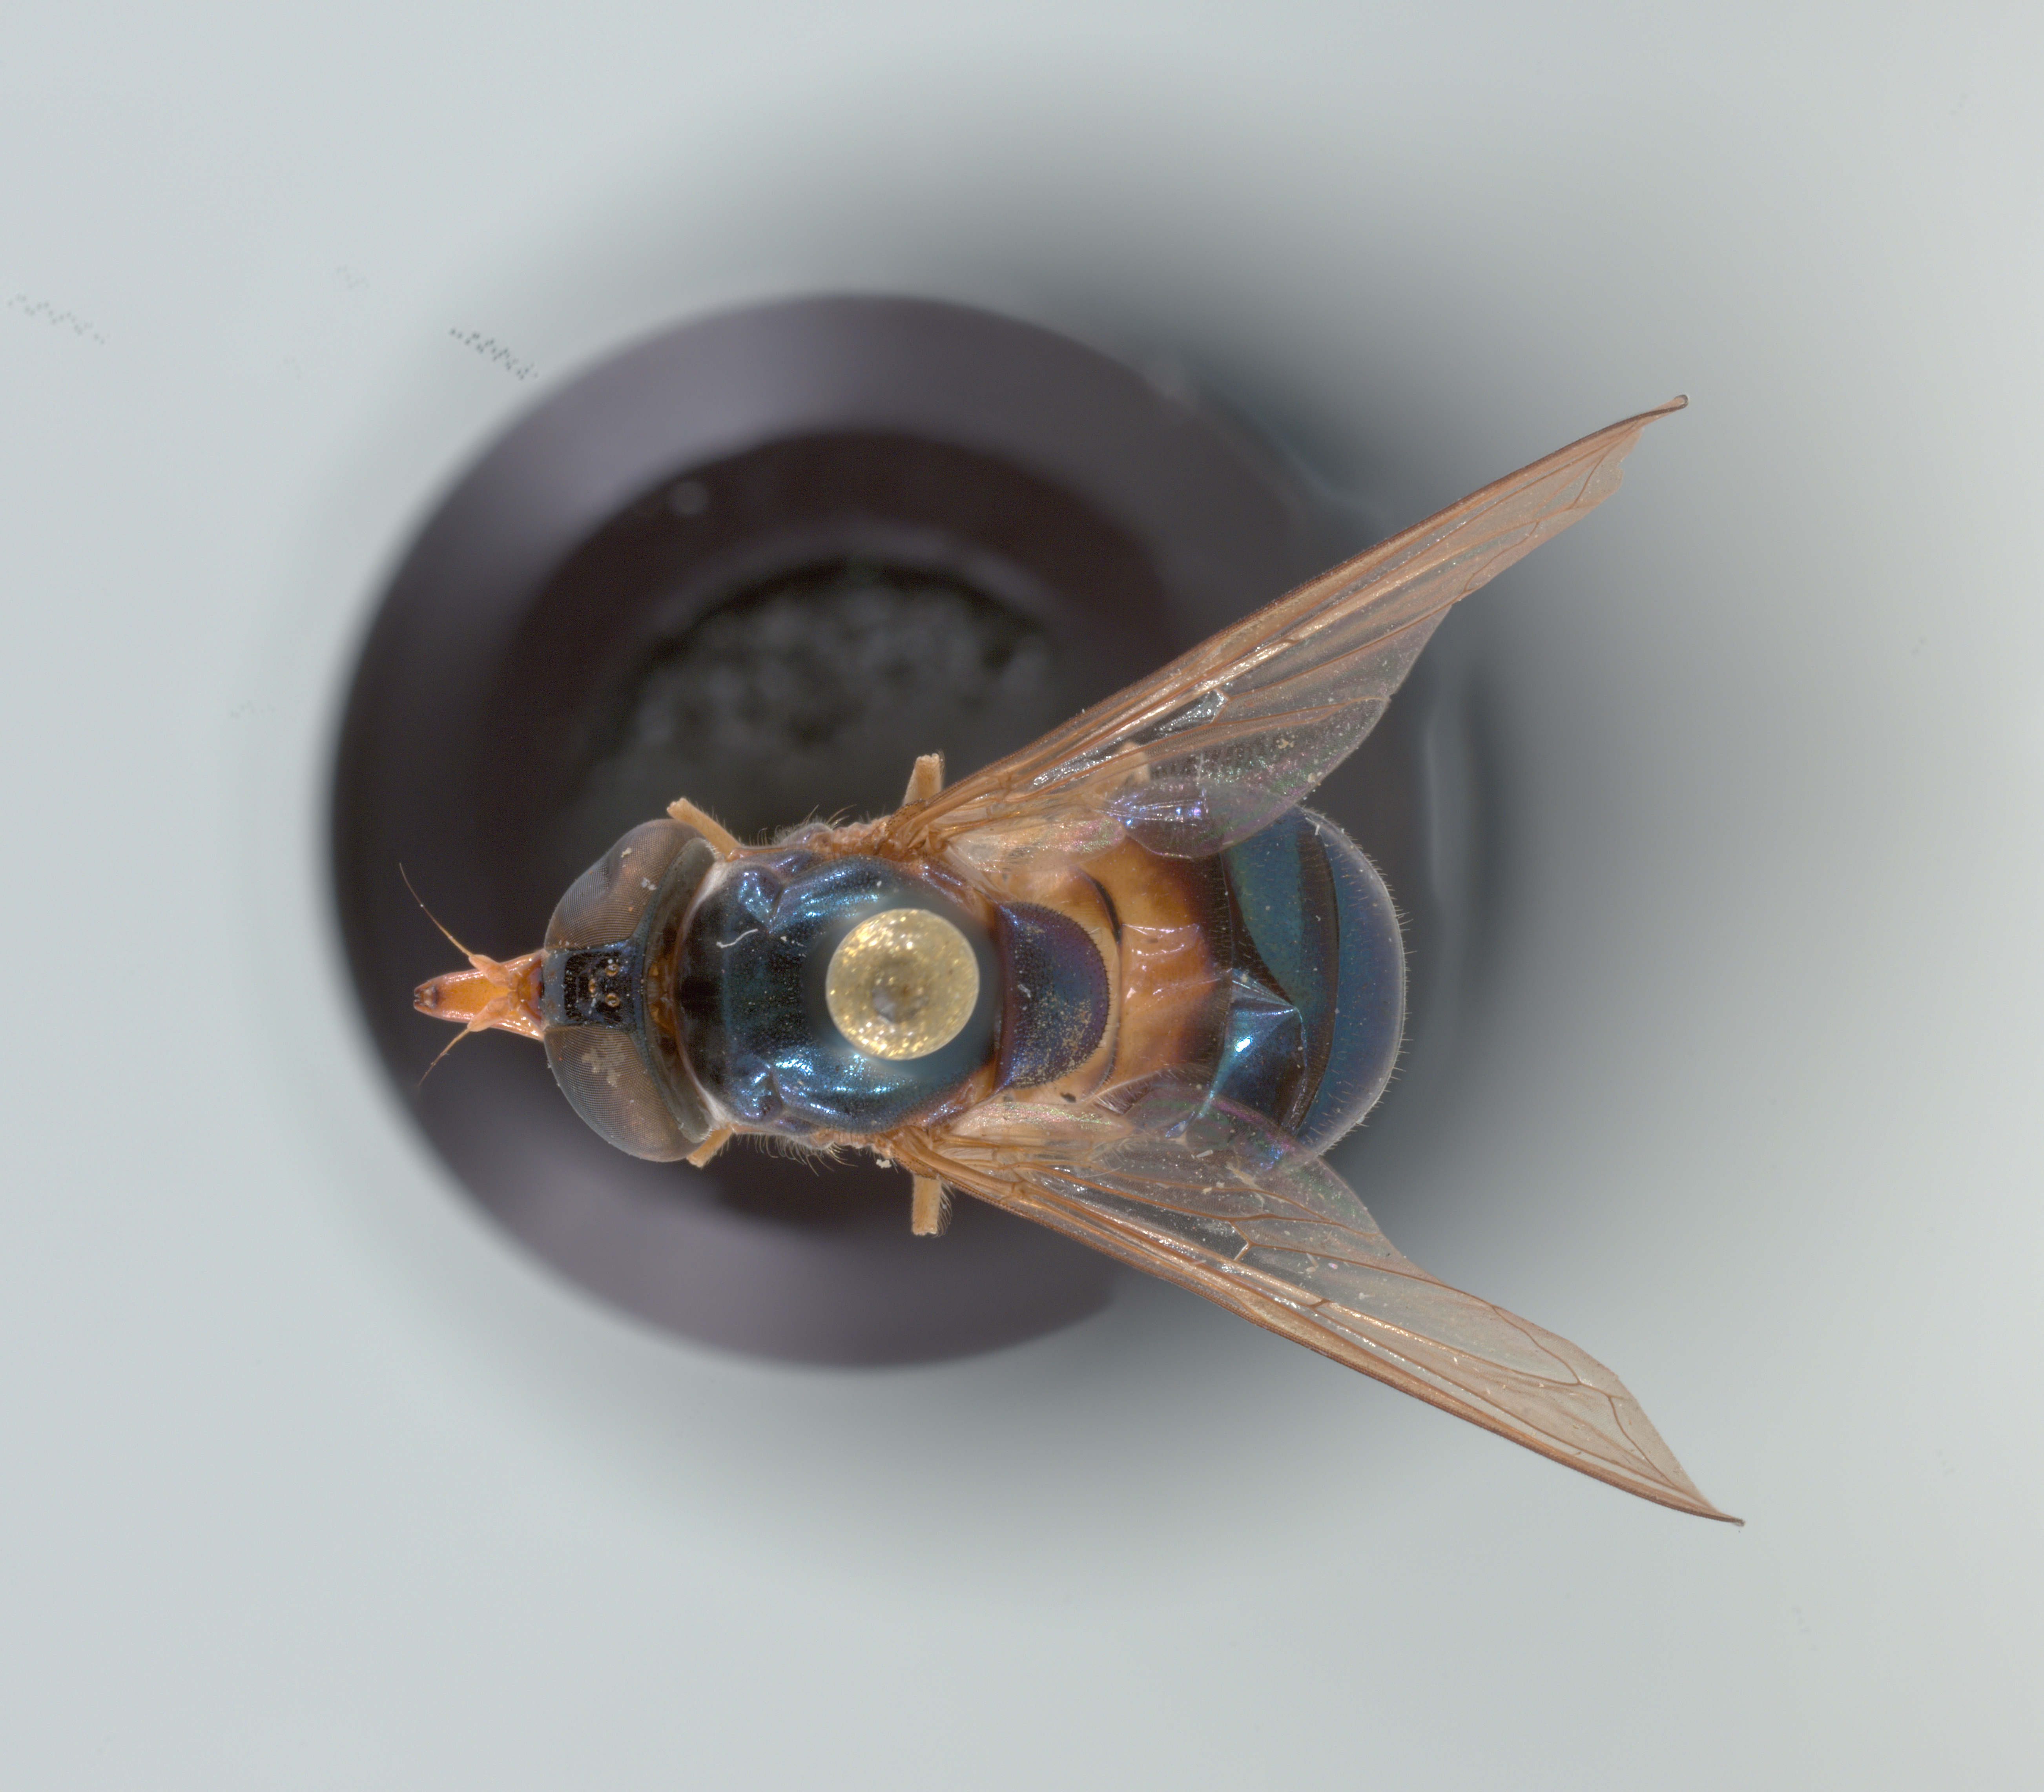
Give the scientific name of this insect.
Rhingia caerulescens
